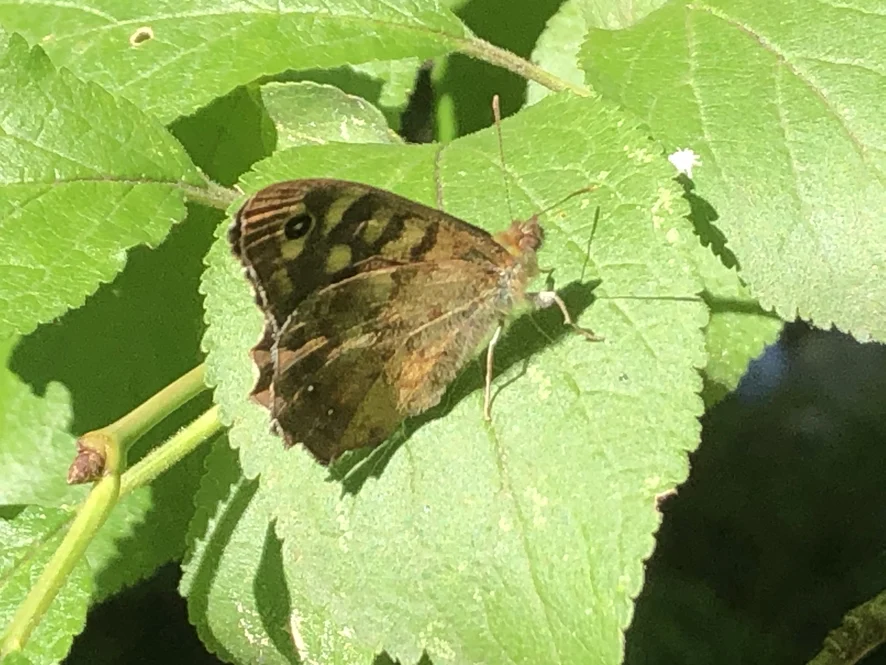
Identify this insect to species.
Pararge aegeria
